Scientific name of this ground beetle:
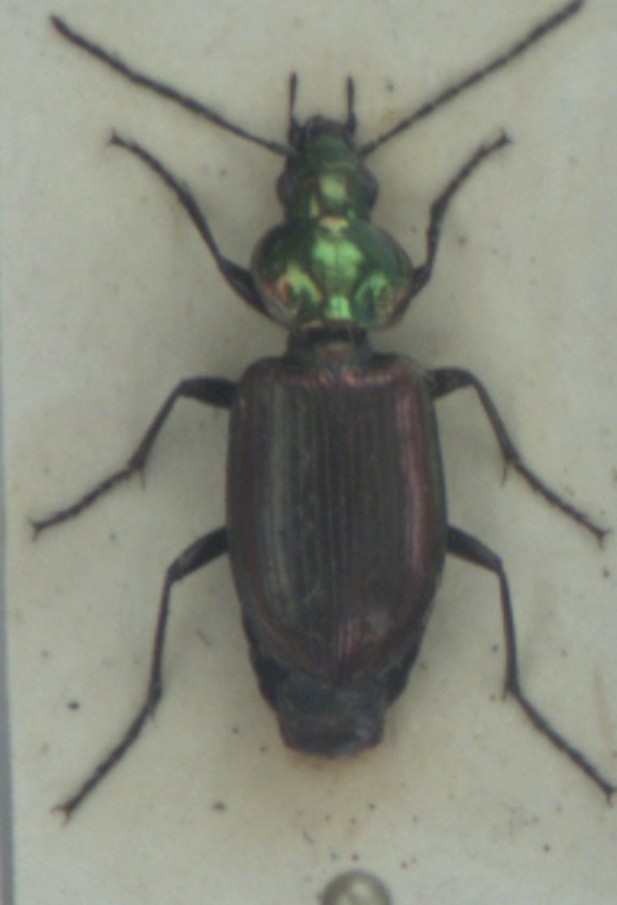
Agonum sexpunctatum
